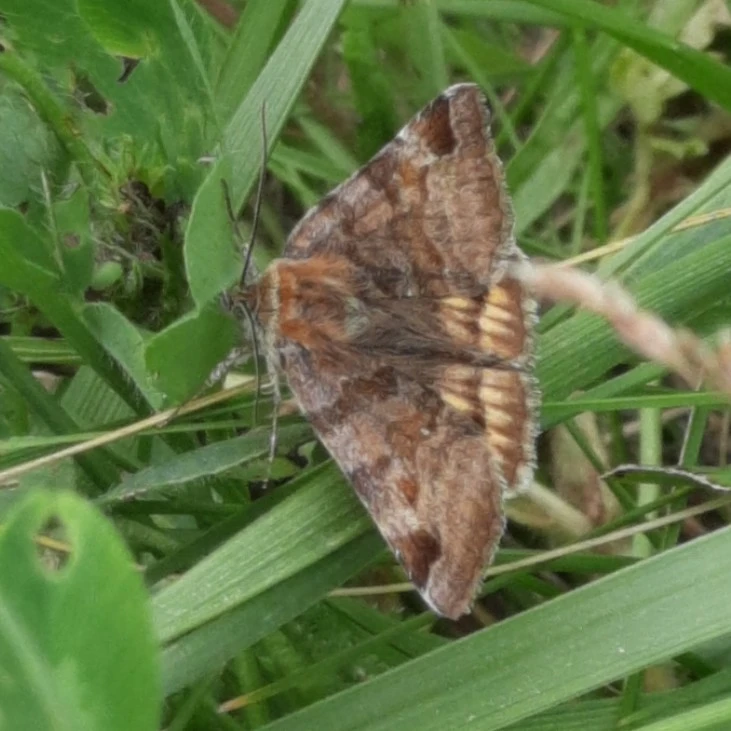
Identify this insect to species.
Euclidia glyphica
